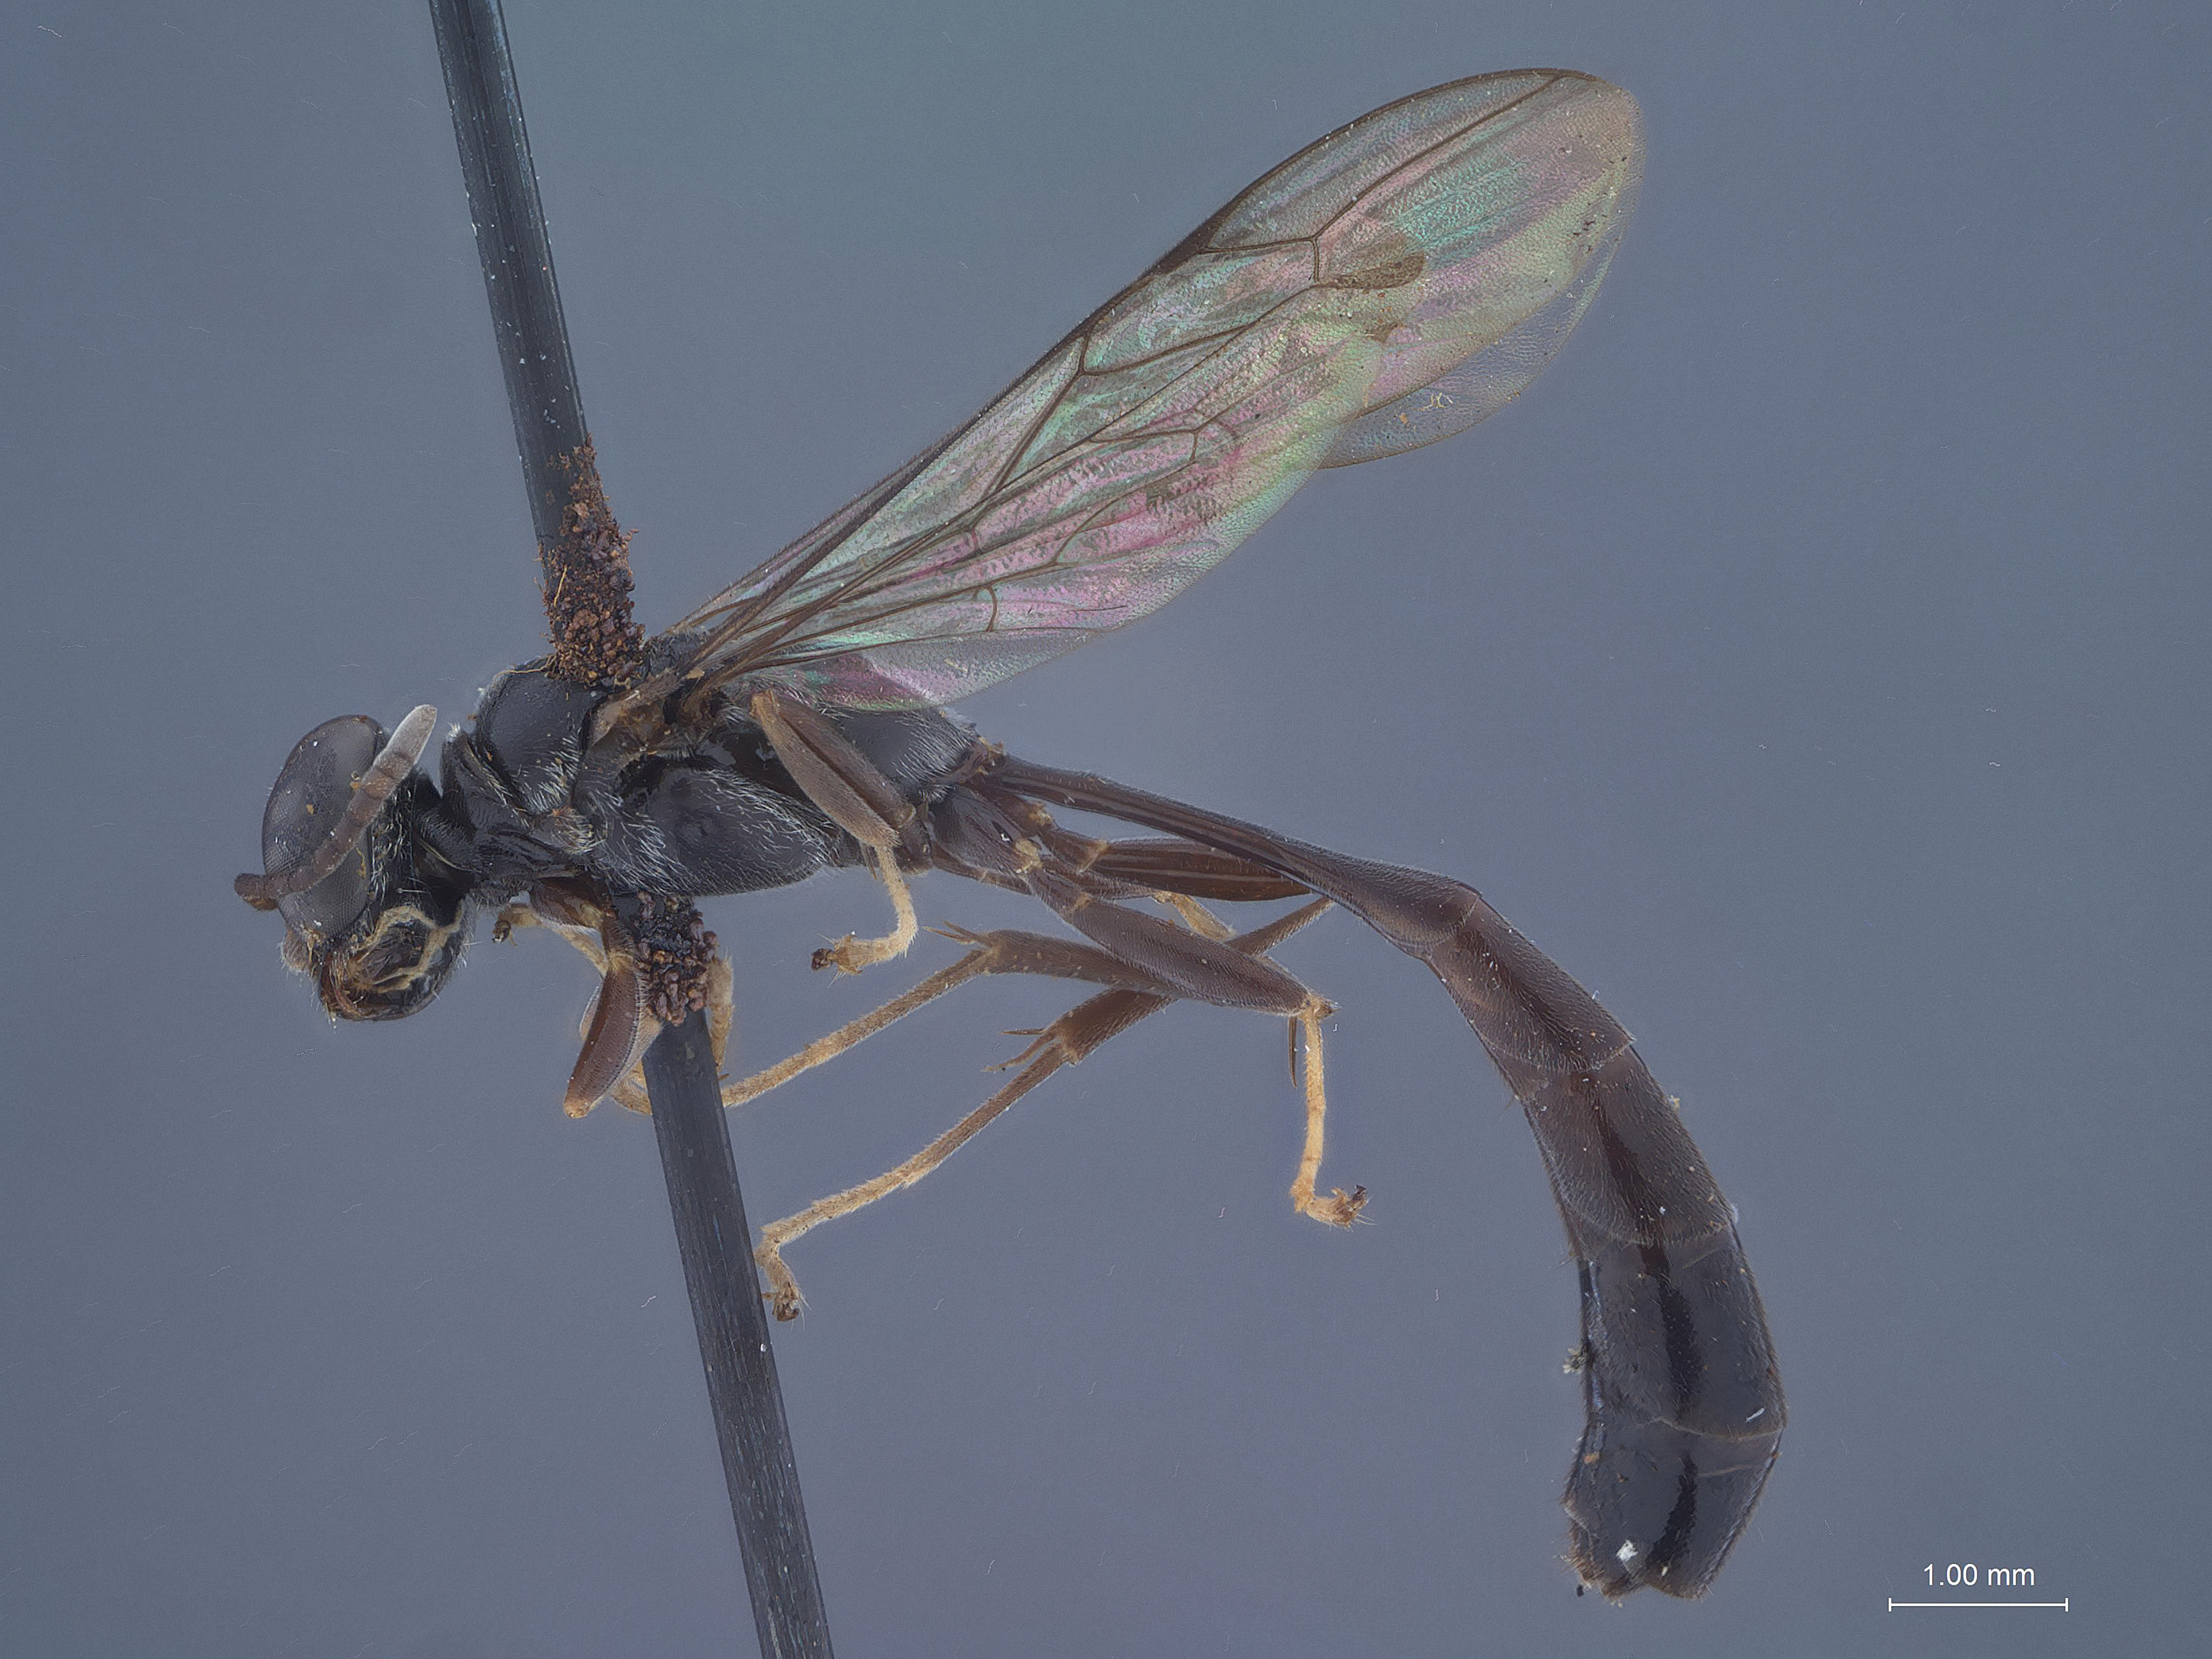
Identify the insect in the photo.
Trypoxylon compluvium
